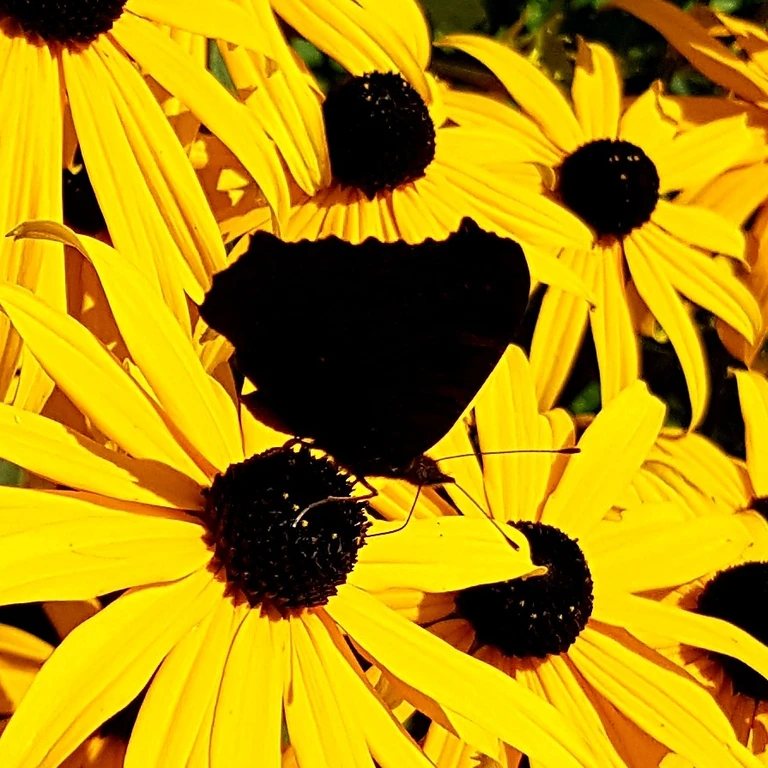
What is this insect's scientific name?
Aglais io
